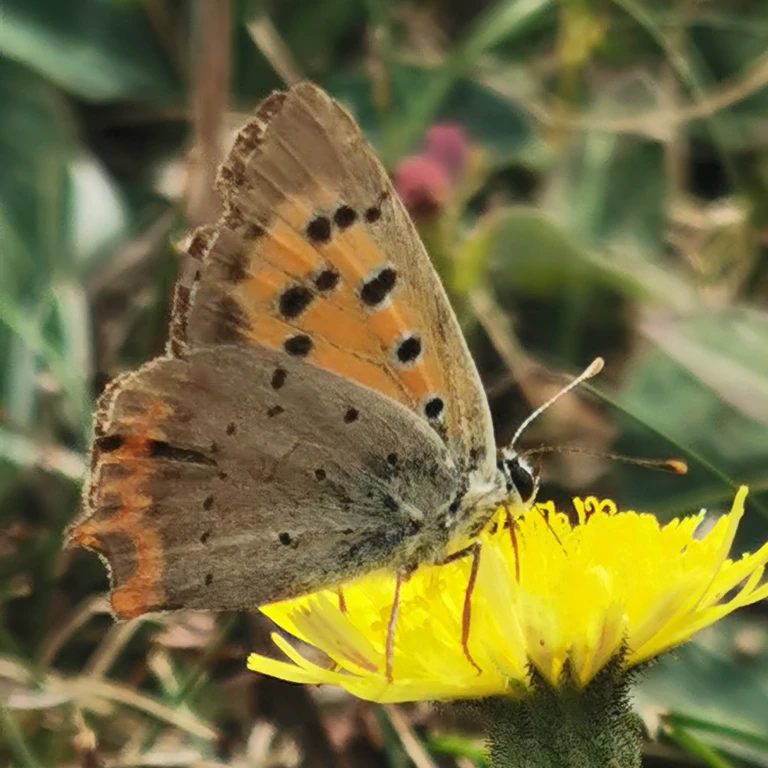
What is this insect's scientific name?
Lycaena phlaeas
